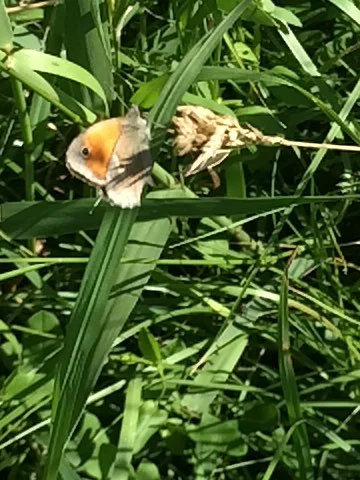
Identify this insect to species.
Coenonympha pamphilus
